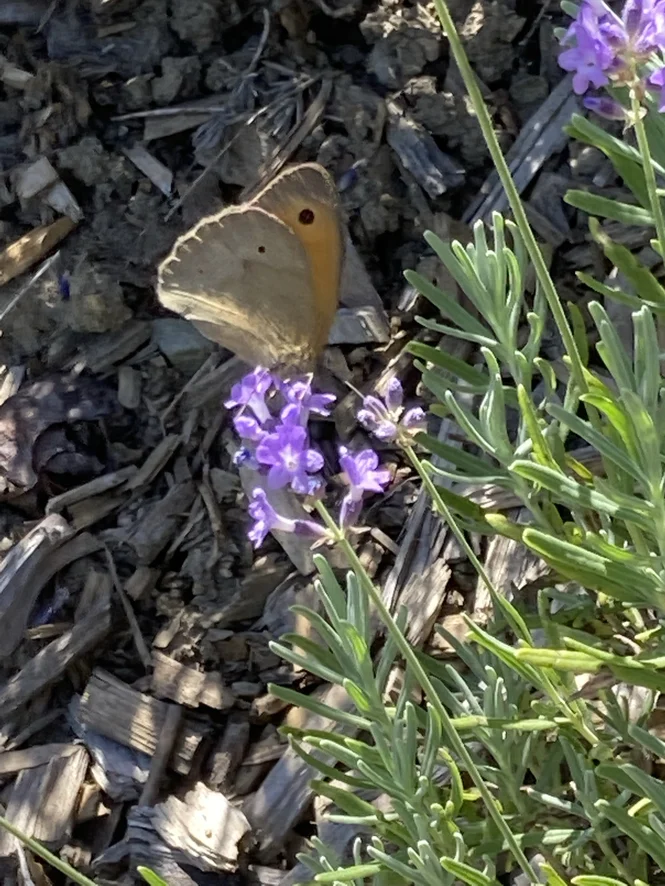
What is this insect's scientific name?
Maniola jurtina
